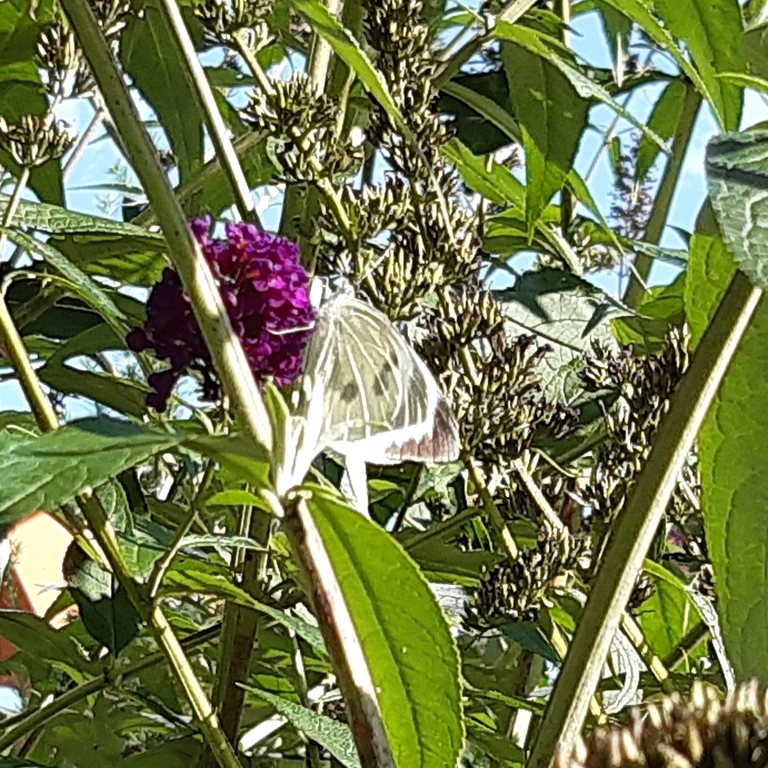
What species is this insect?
Pieris brassicae
